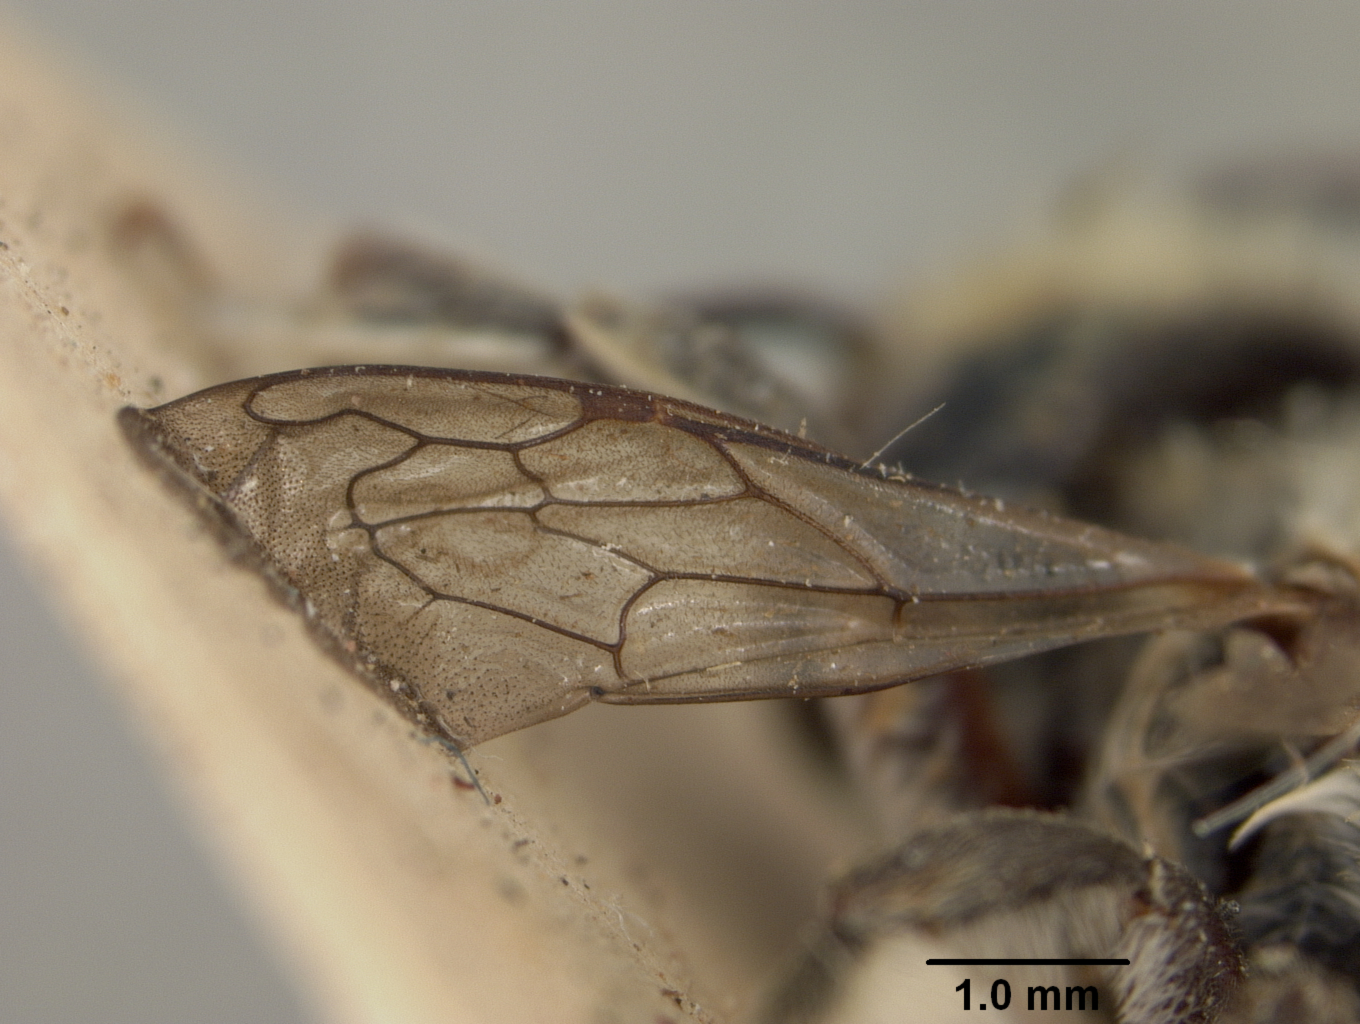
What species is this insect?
Megachile japonica
